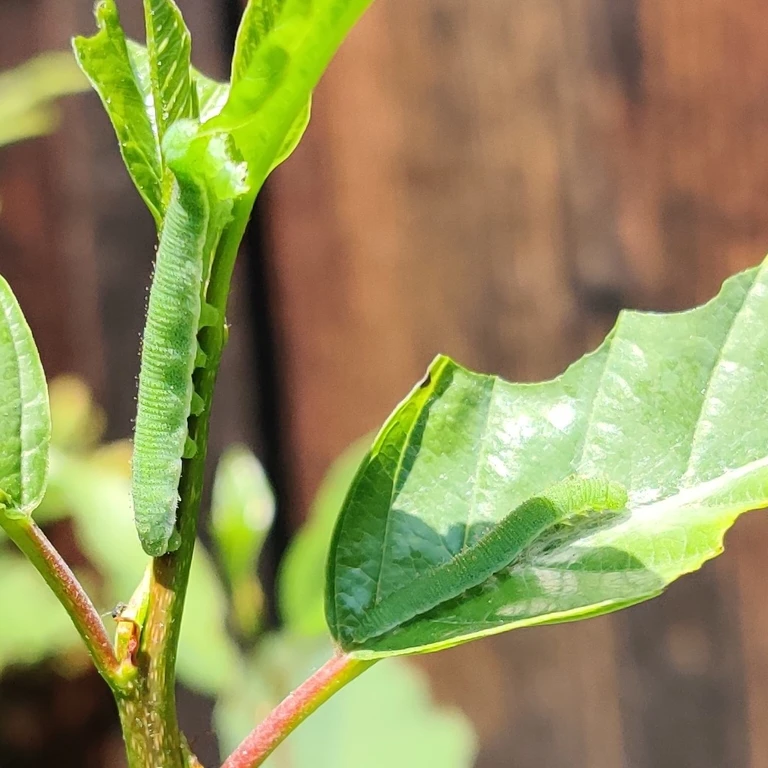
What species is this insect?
Gonepteryx rhamni
